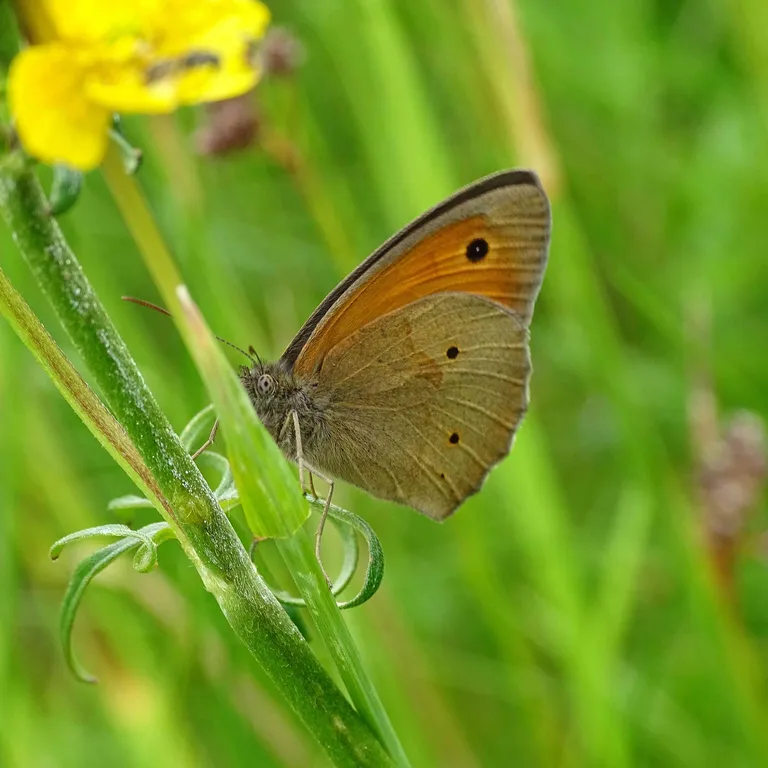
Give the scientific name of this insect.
Maniola jurtina
